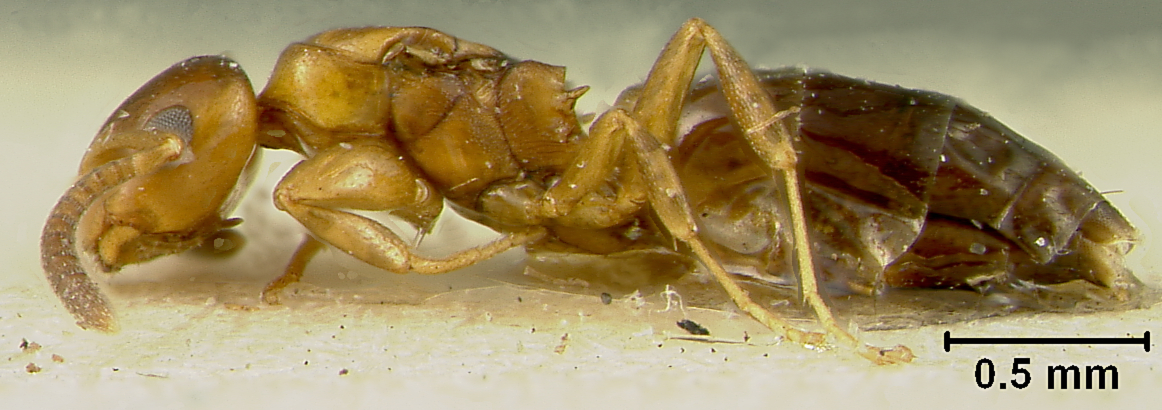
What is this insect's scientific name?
Acantholepis foreli
